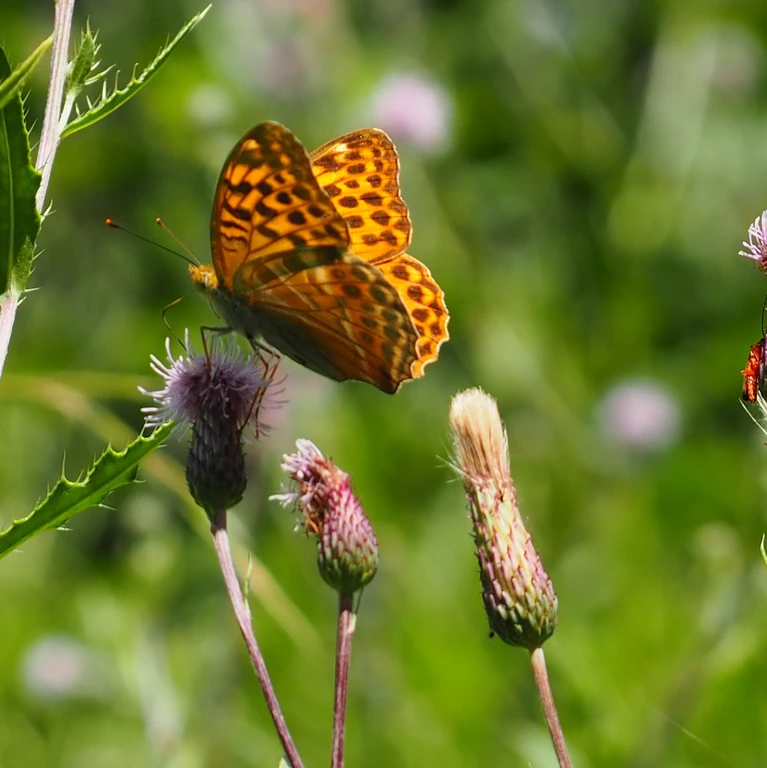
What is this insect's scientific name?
Argynnis paphia
